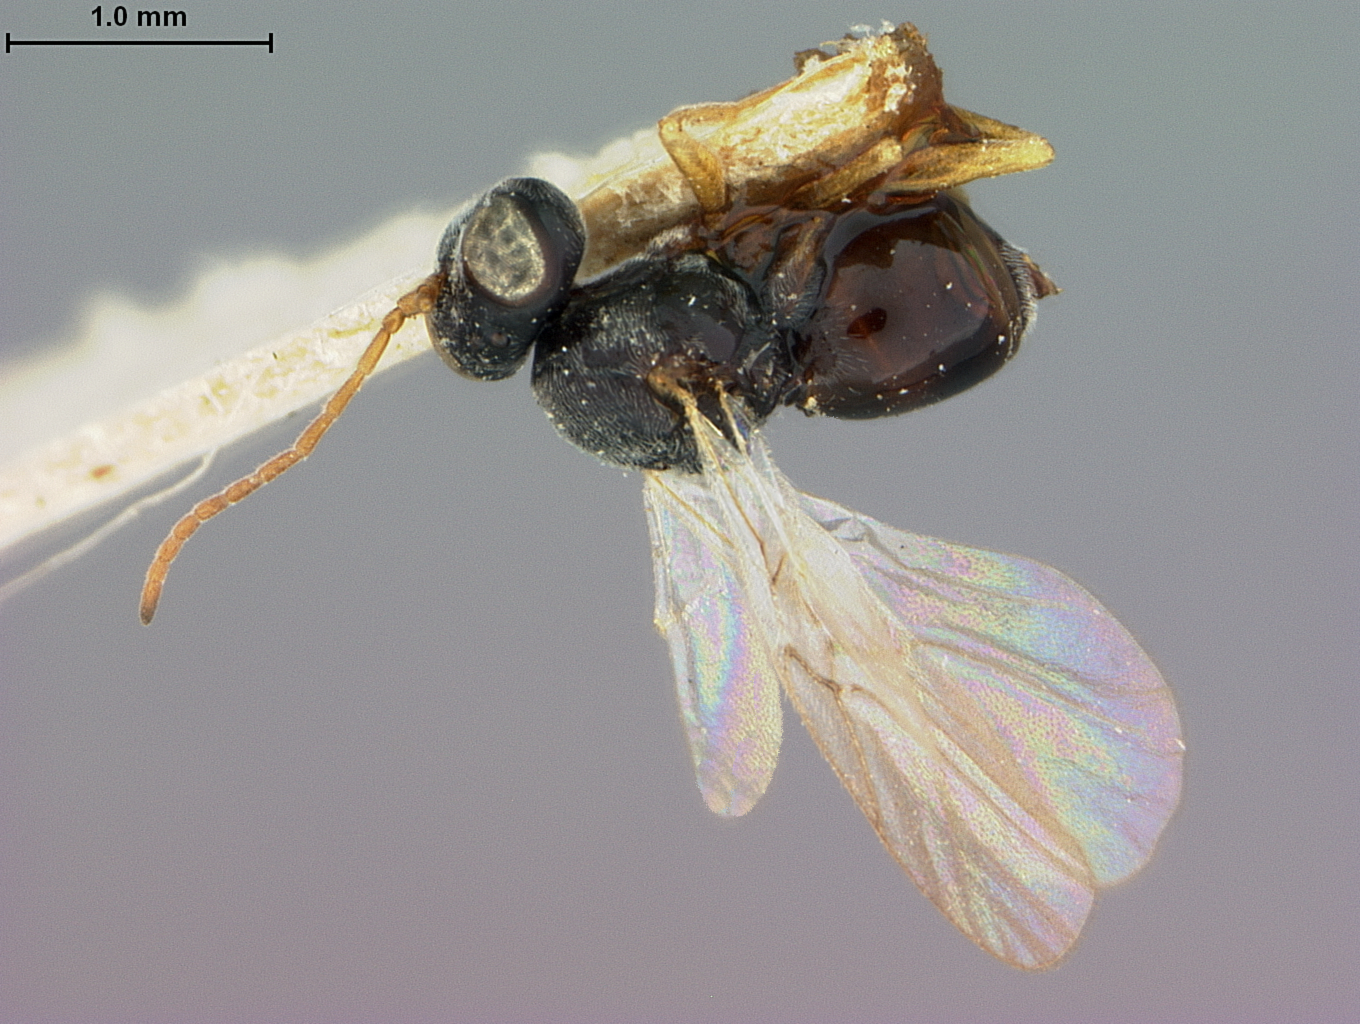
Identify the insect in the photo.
Periclistus arefactus
